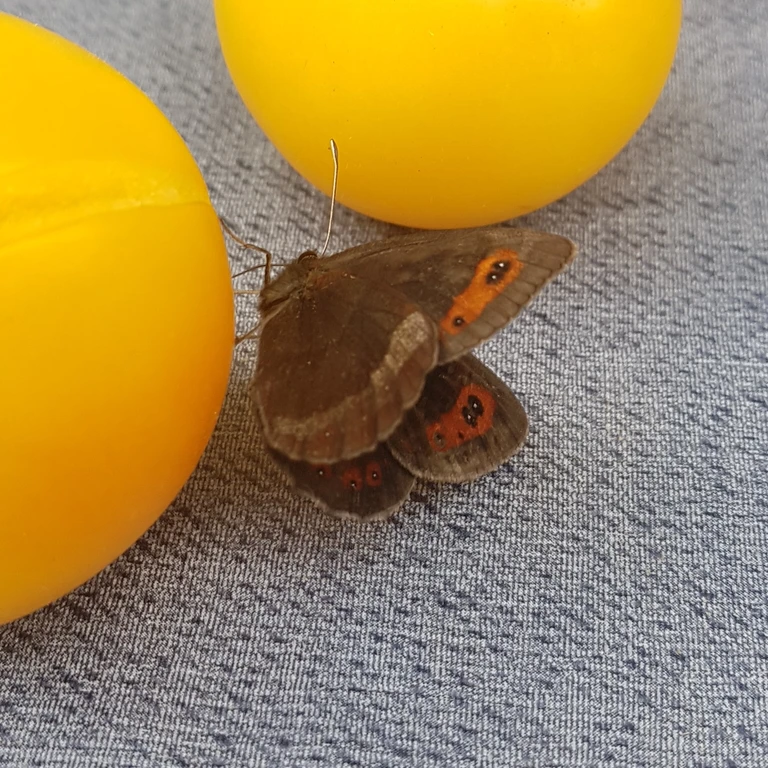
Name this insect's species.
Erebia aethiops
